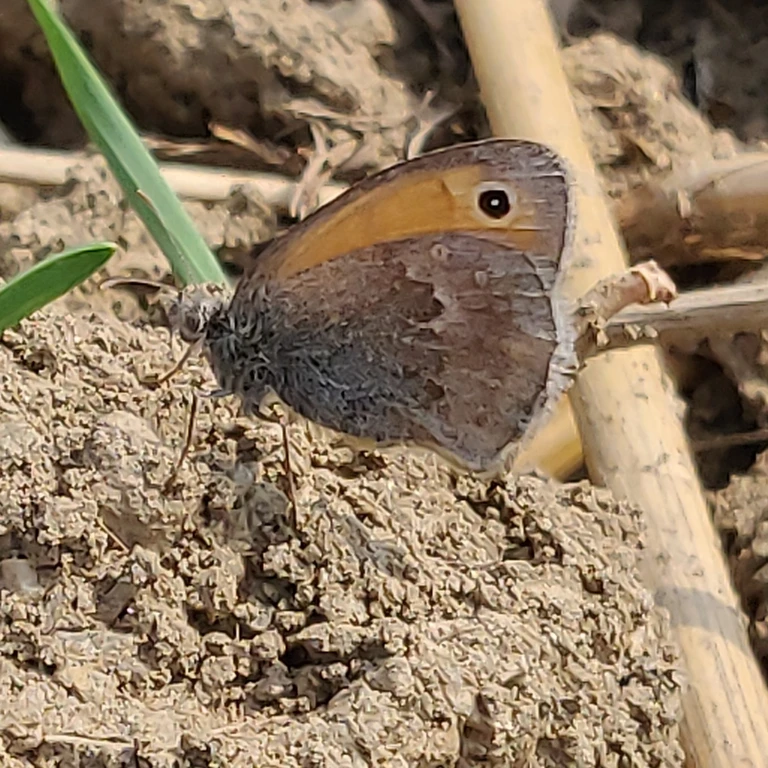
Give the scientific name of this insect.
Coenonympha pamphilus
